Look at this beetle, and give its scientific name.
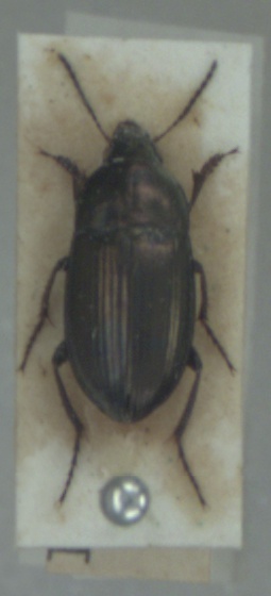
Amara aenea
